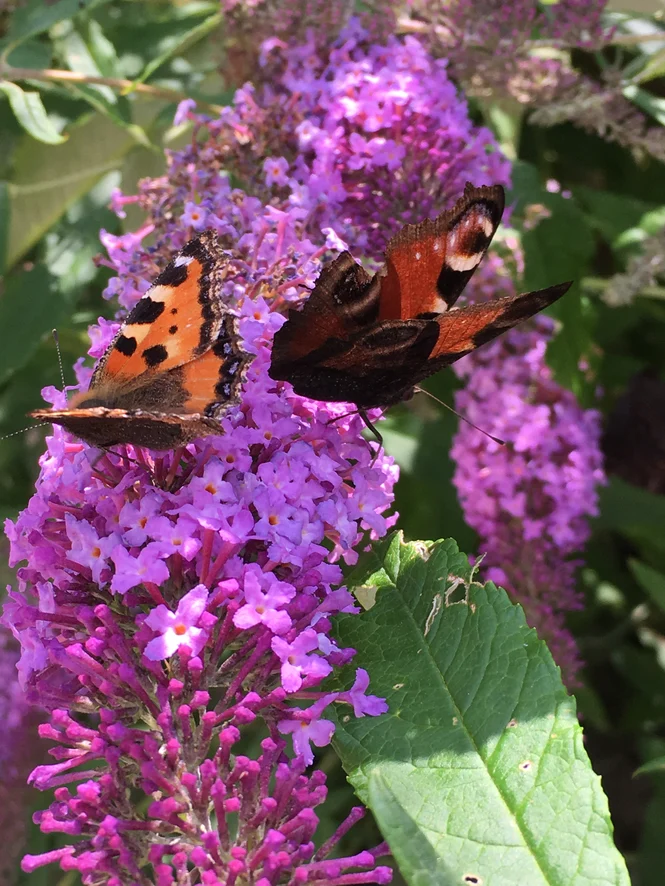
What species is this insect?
Aglais io
